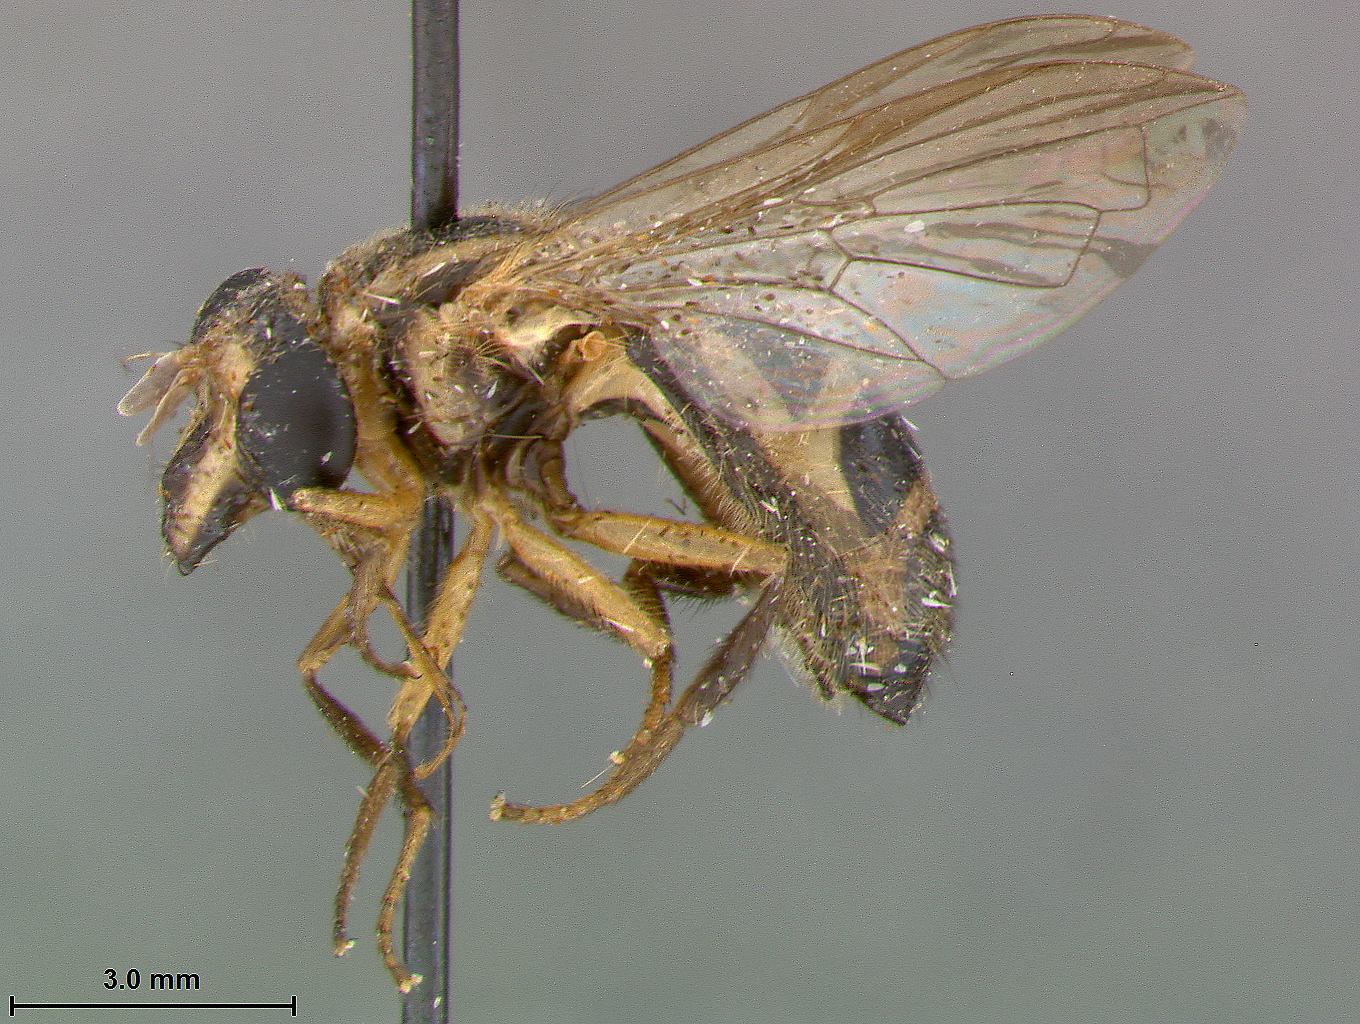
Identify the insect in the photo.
Graptomyza javensis
